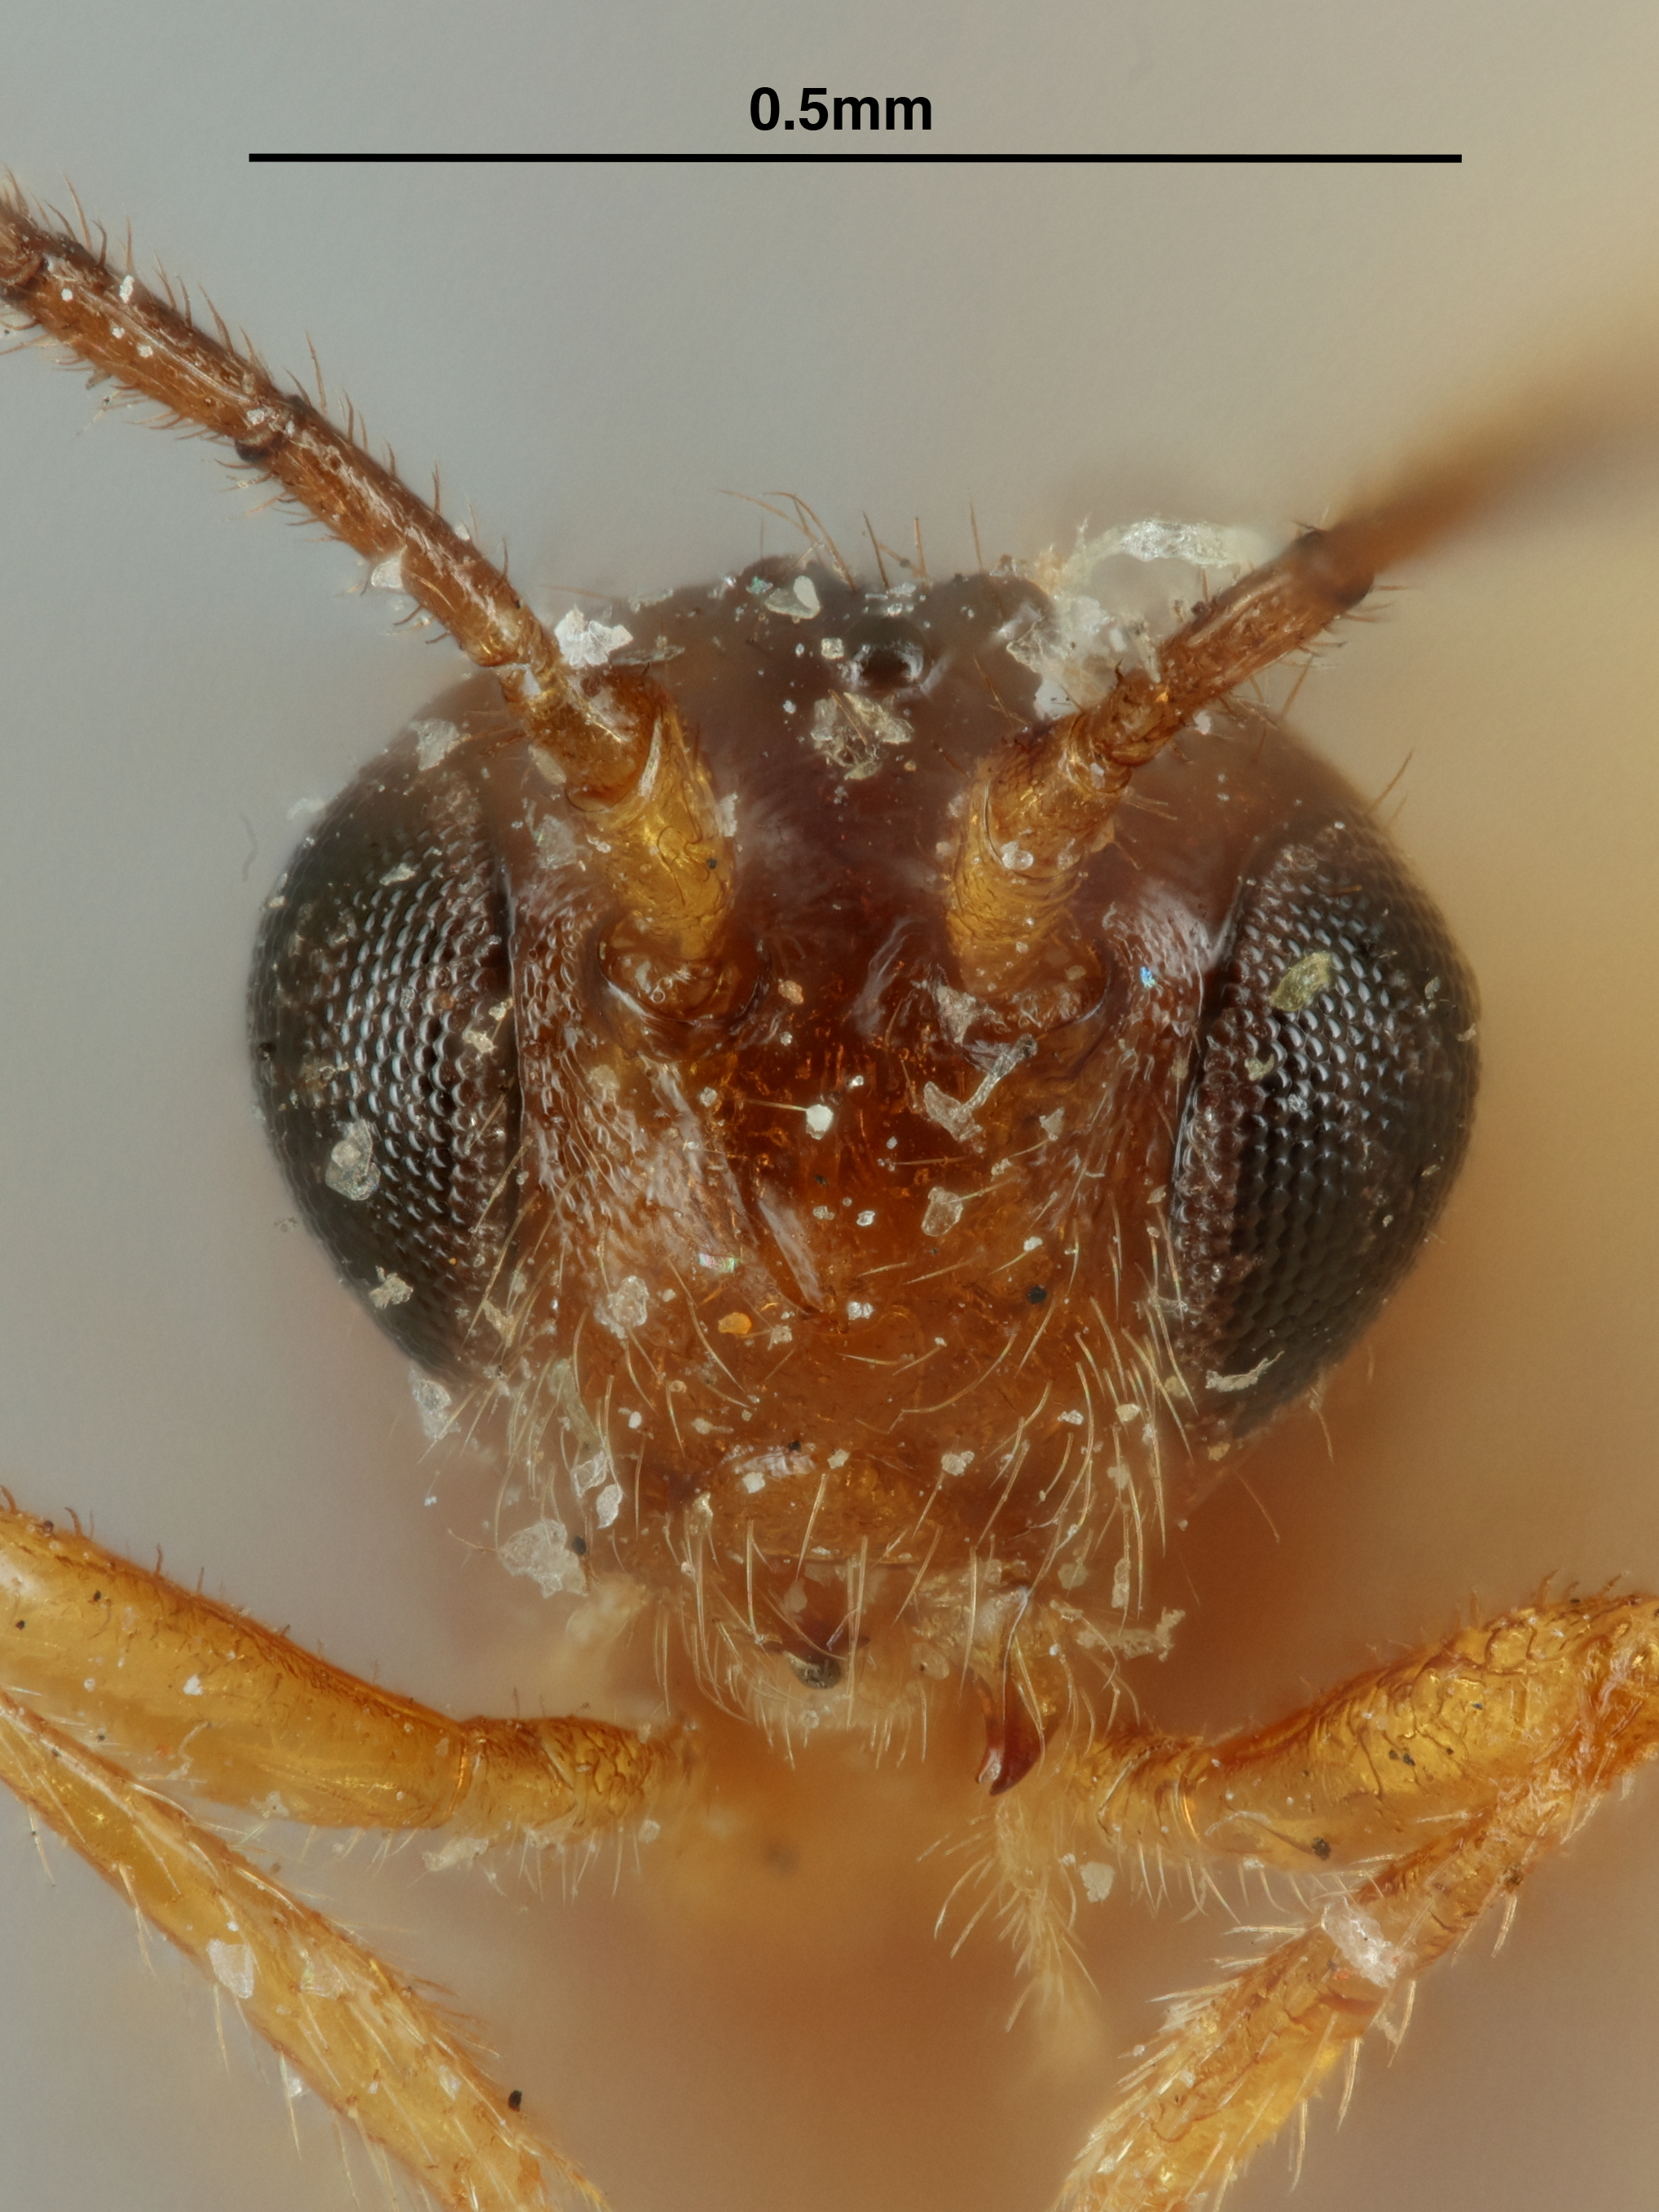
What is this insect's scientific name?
Opius alternantherae
